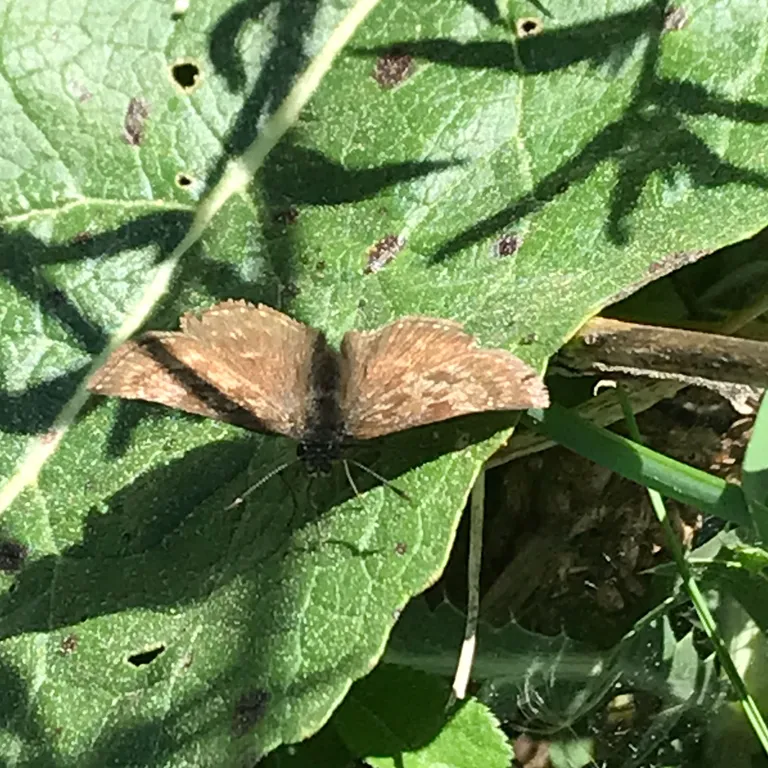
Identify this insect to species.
Erynnis tages
